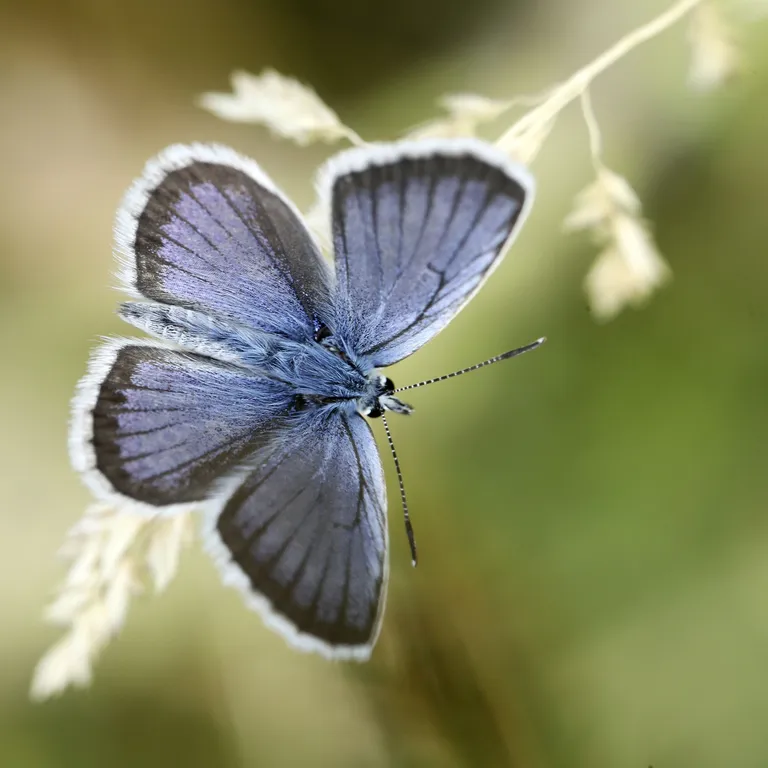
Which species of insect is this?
Plebejus argus
